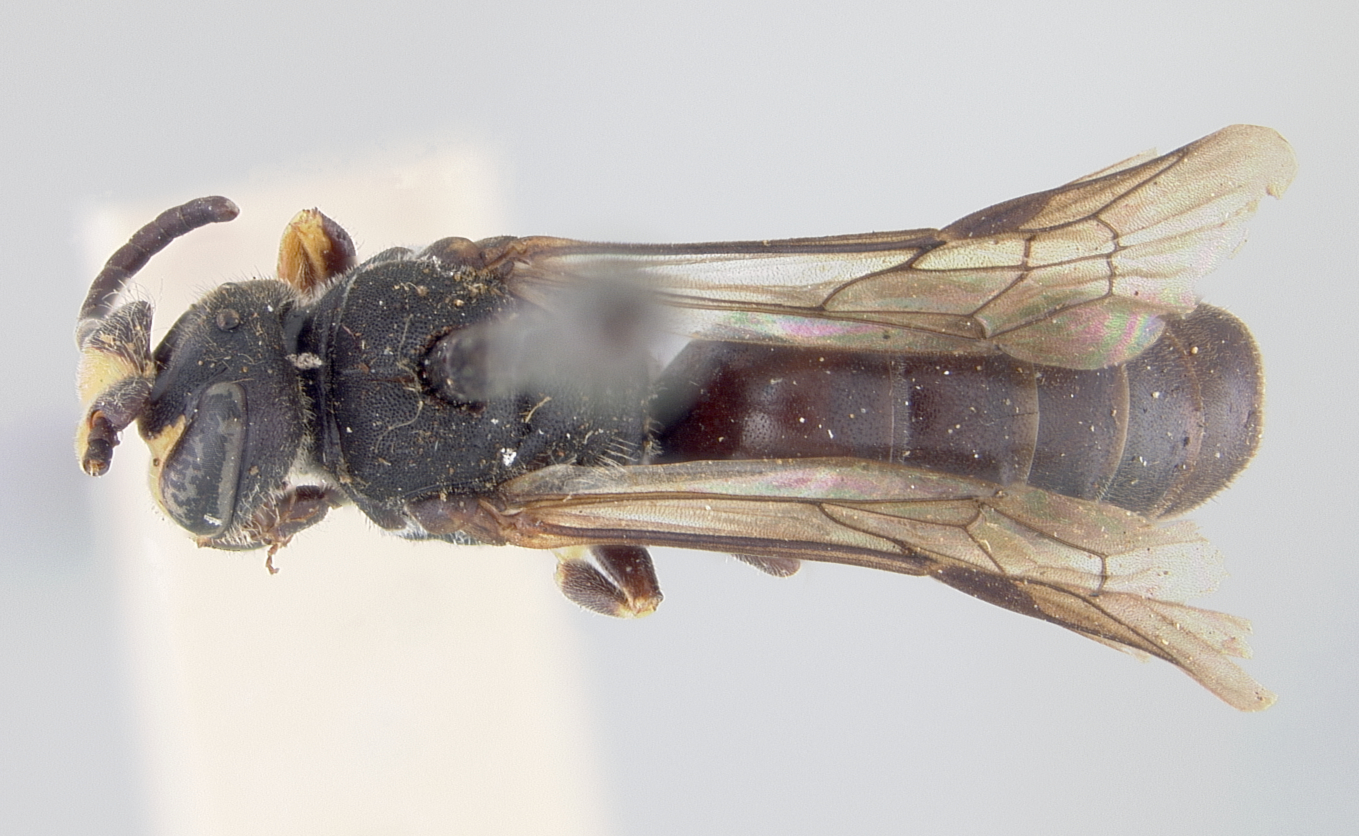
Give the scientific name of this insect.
Hylaeus nunenmacheri
